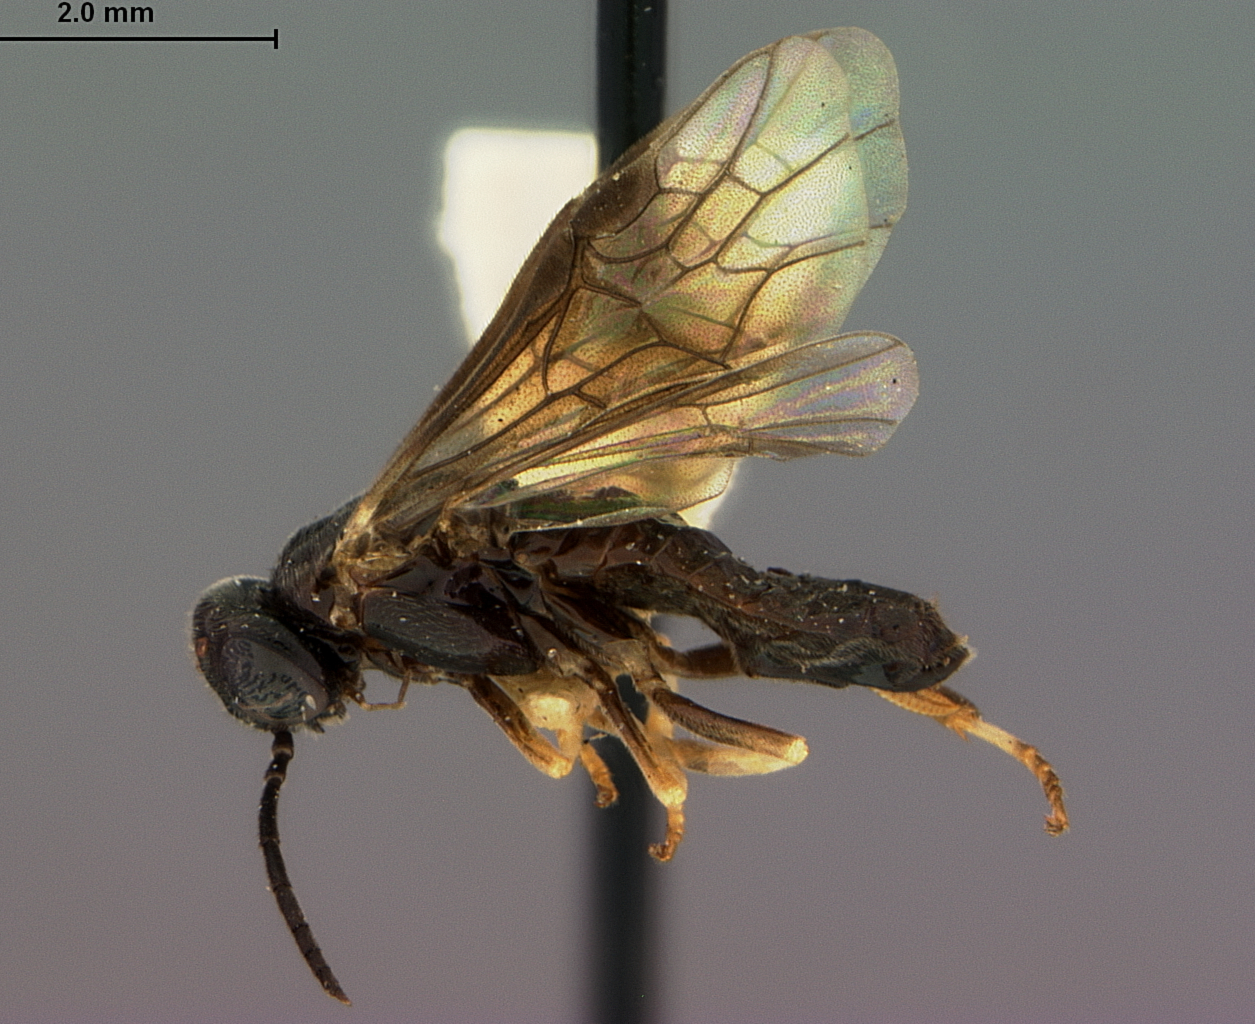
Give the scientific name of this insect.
Caliroa petiolata
